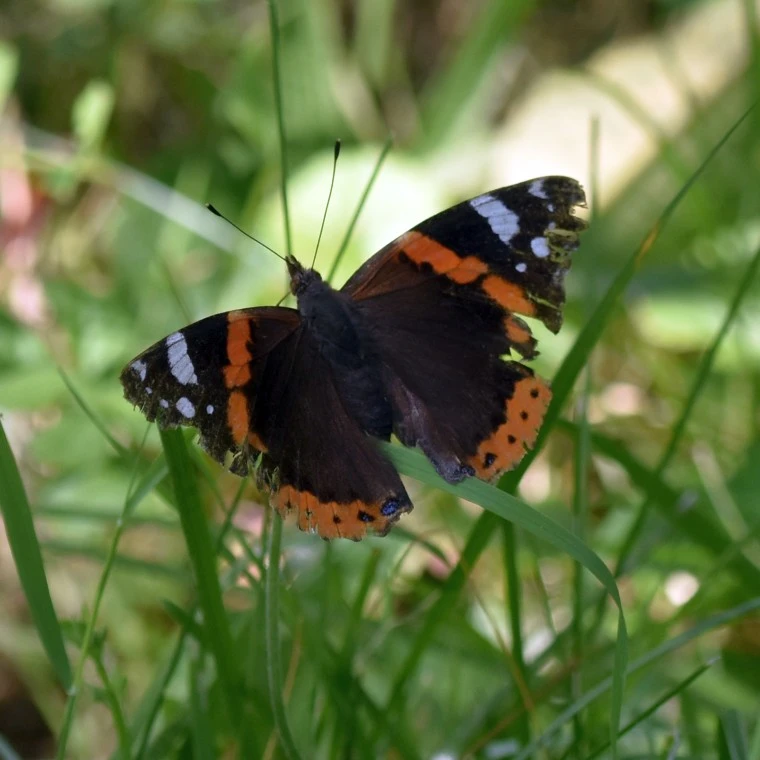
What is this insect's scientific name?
Vanessa atalanta
